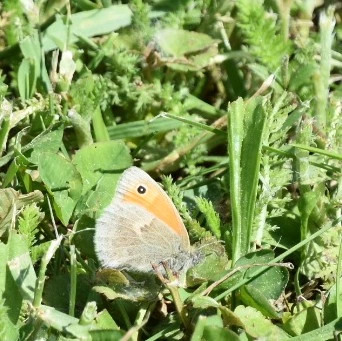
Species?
Coenonympha pamphilus
